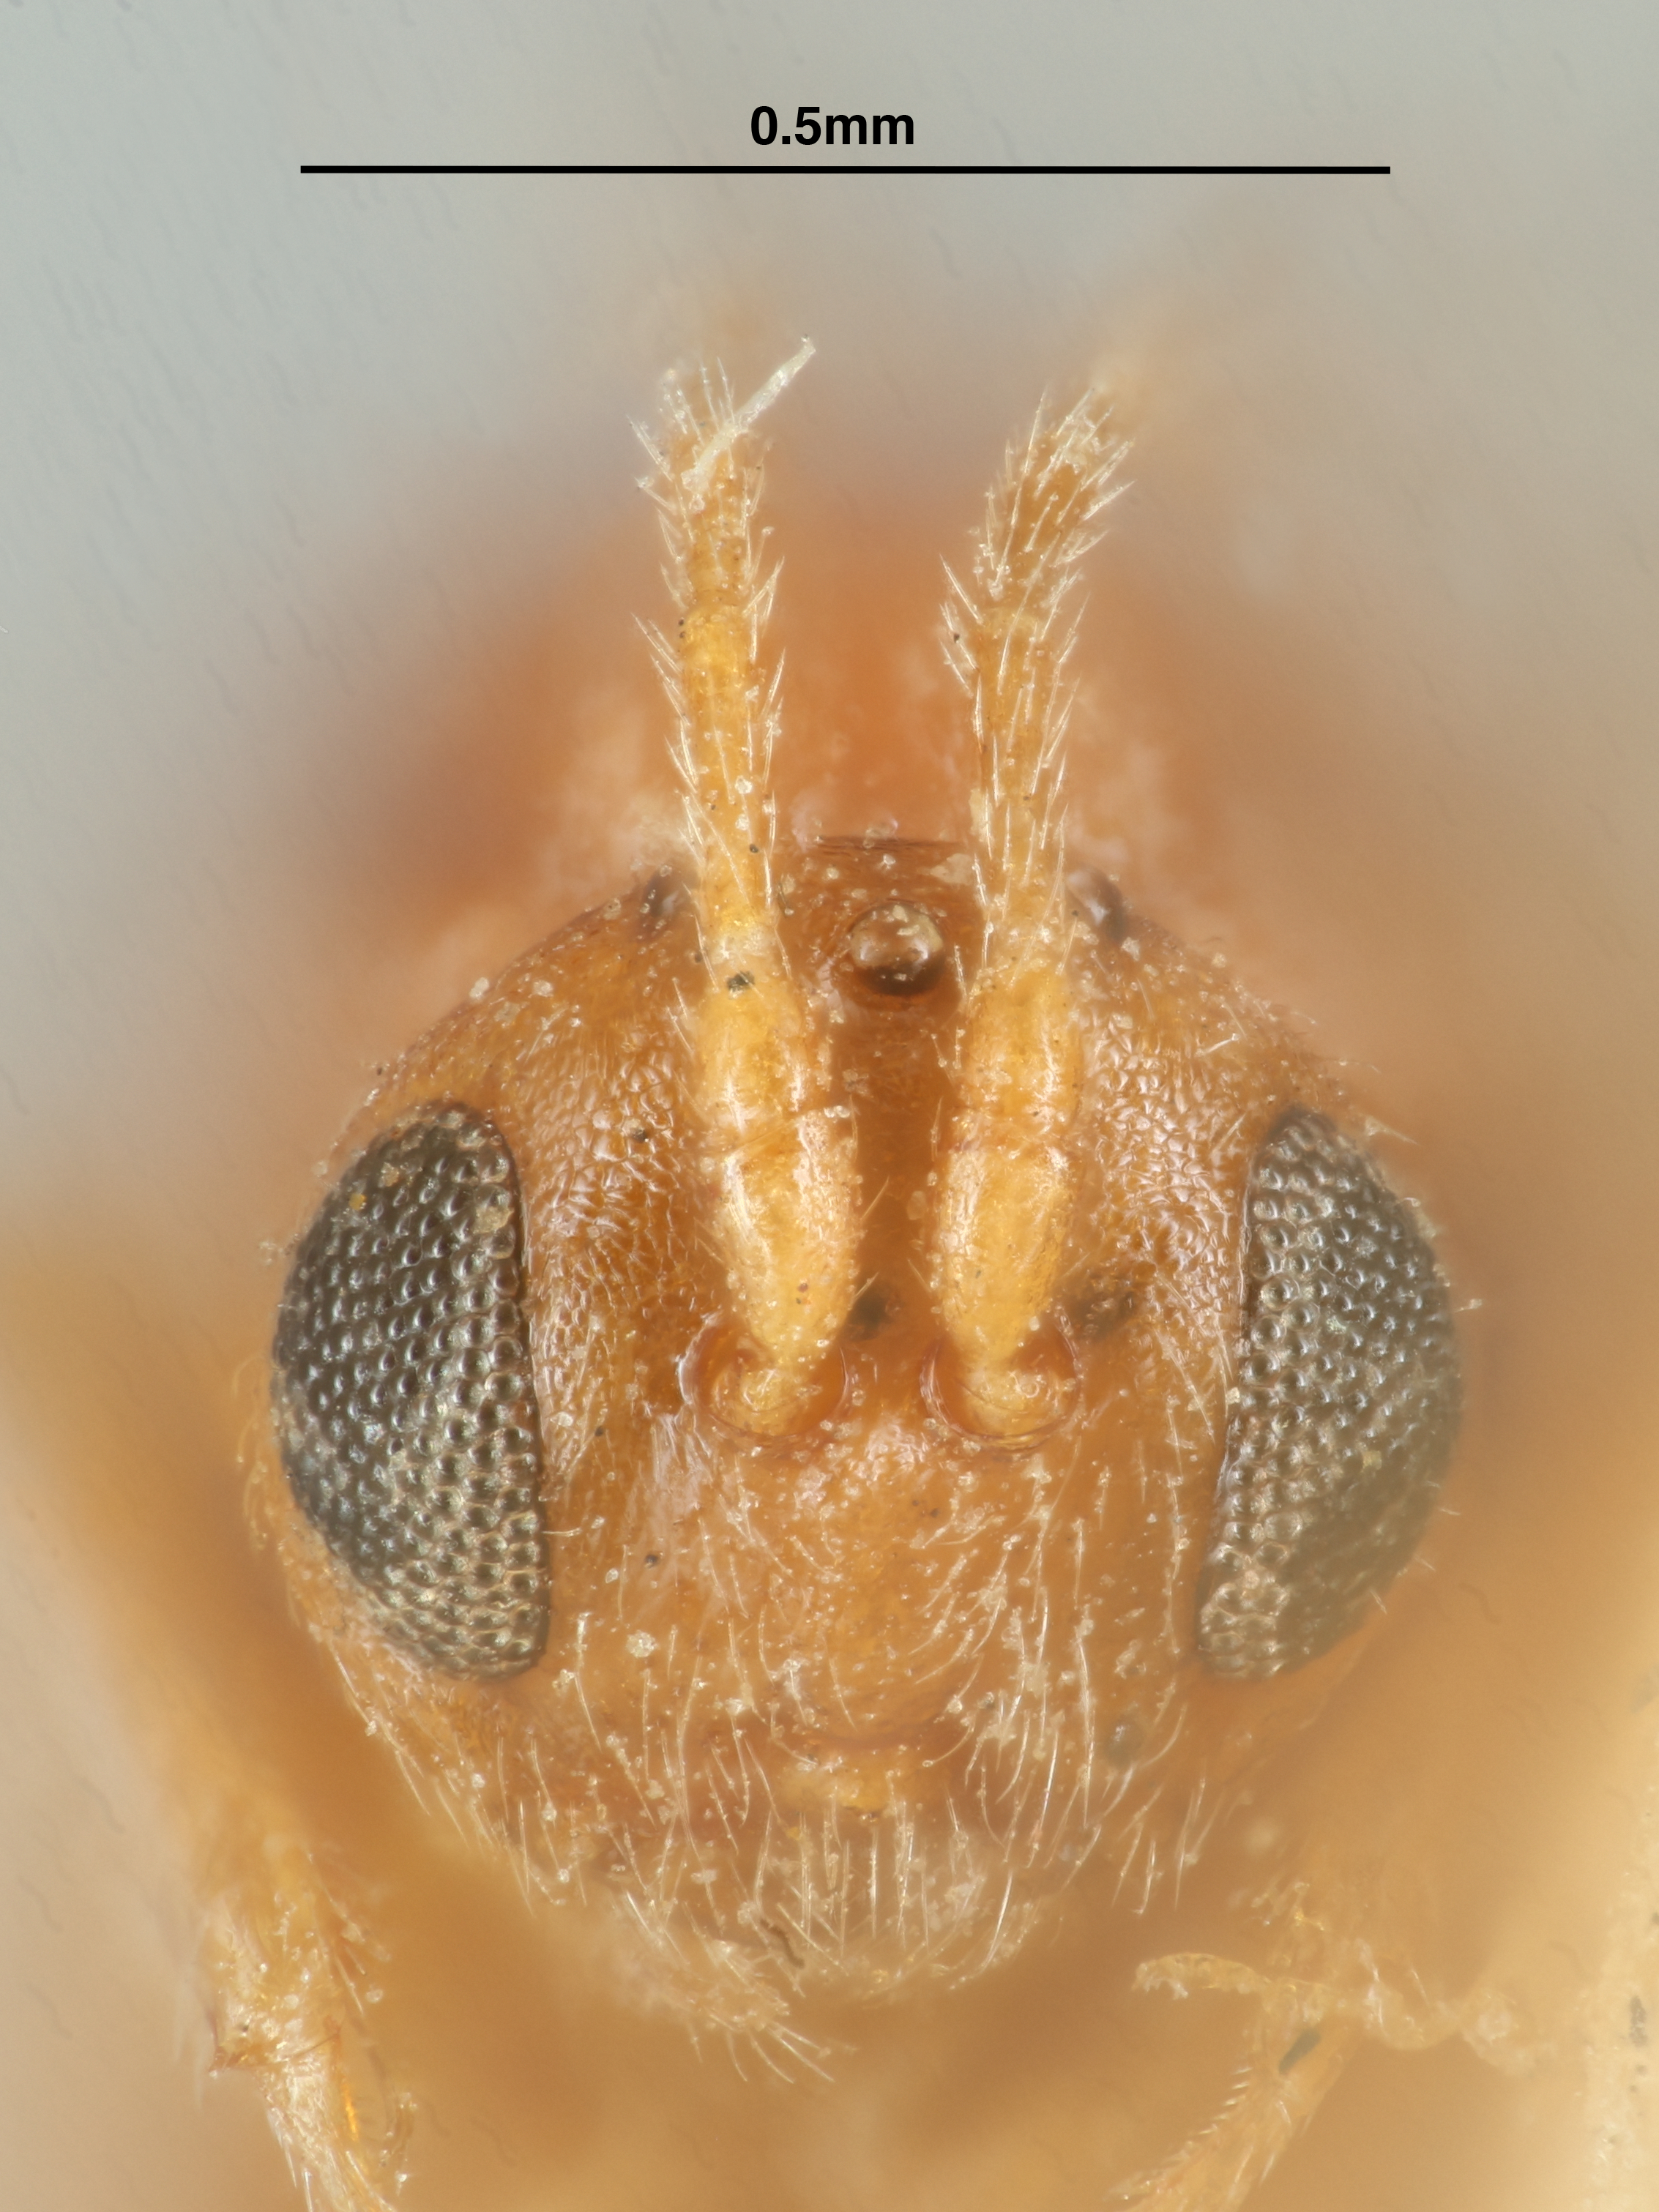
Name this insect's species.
Diplolepis discalis
